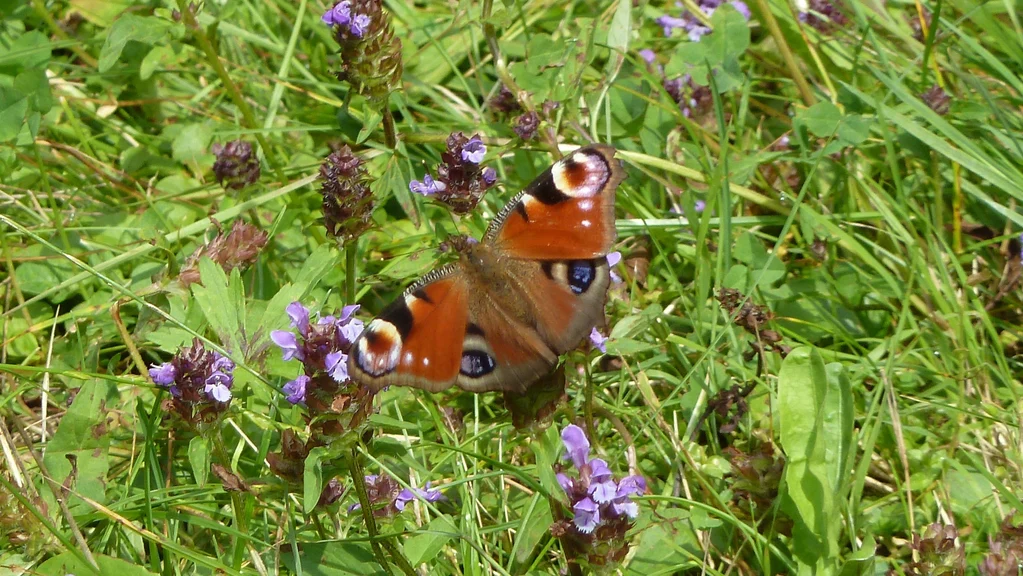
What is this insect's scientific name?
Aglais io
